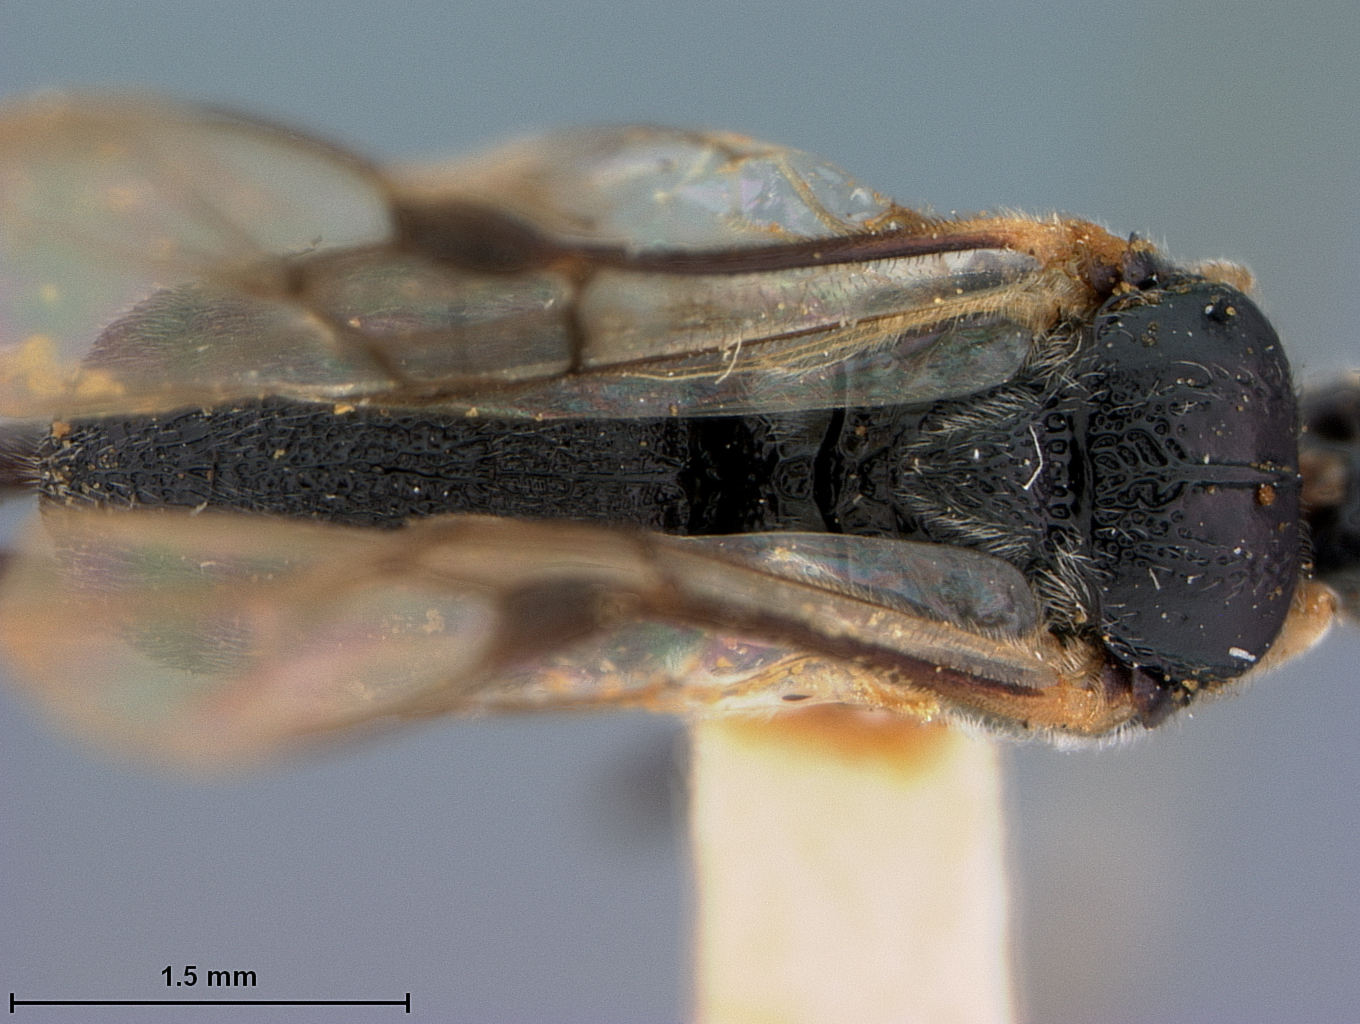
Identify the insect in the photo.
Odontofornicia moronis
